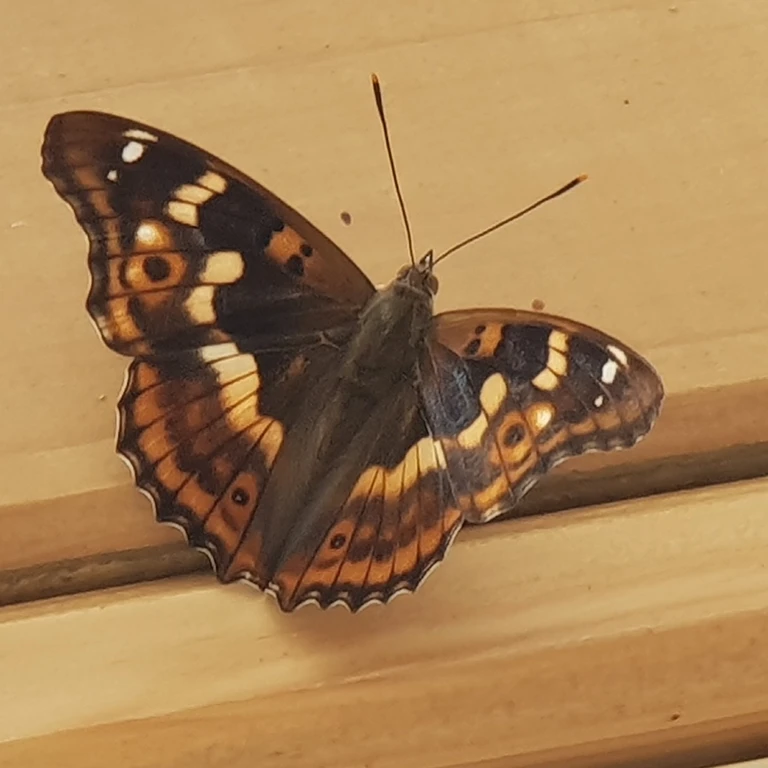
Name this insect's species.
Apatura ilia
